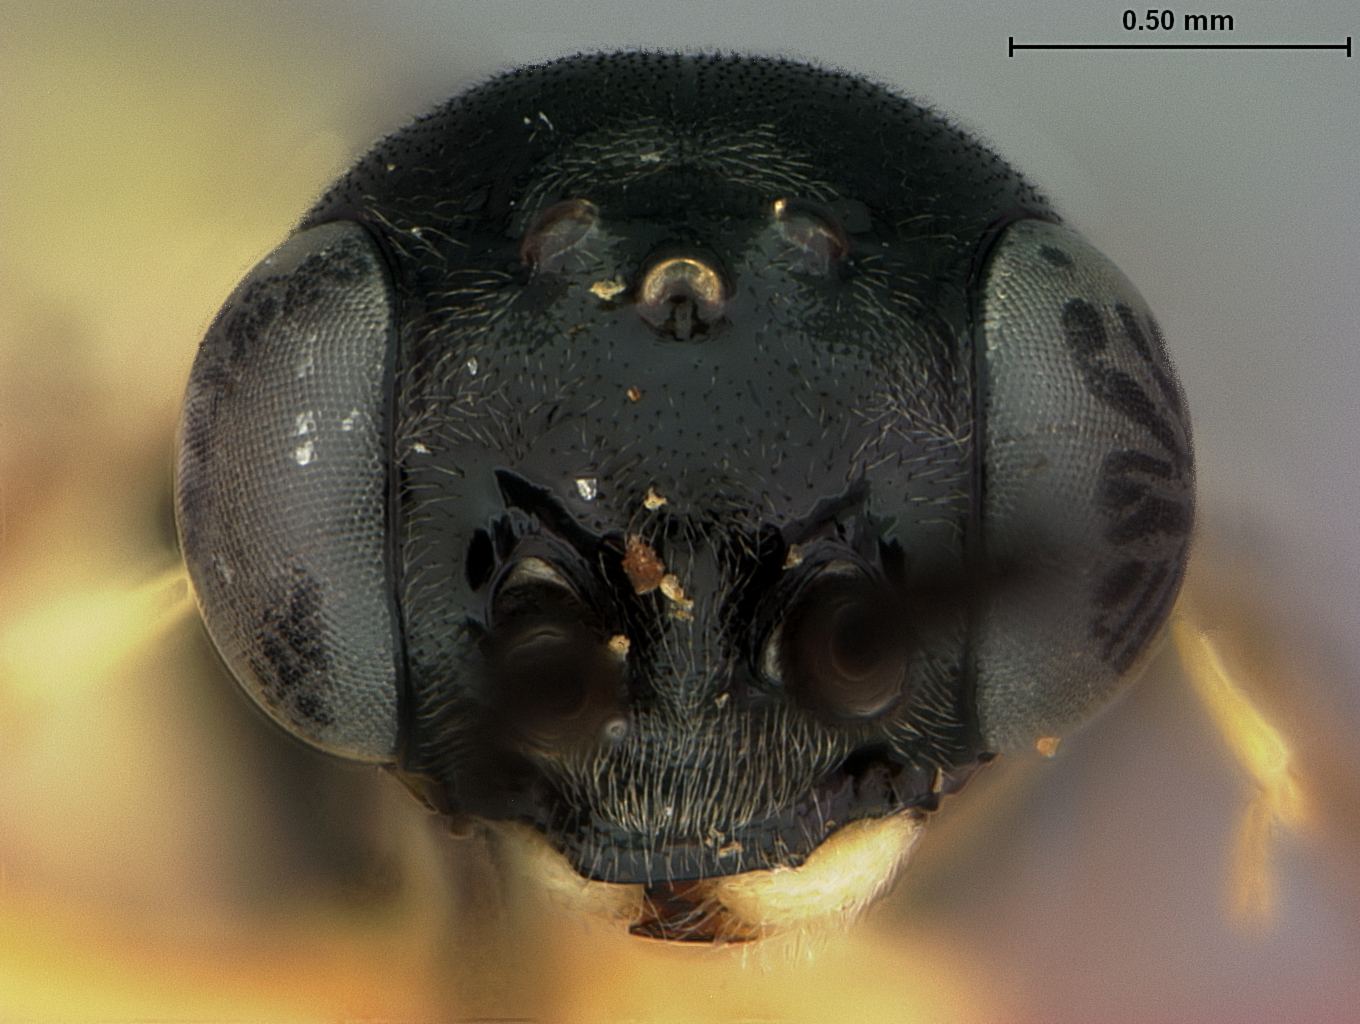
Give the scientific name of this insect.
Janus quercusae
